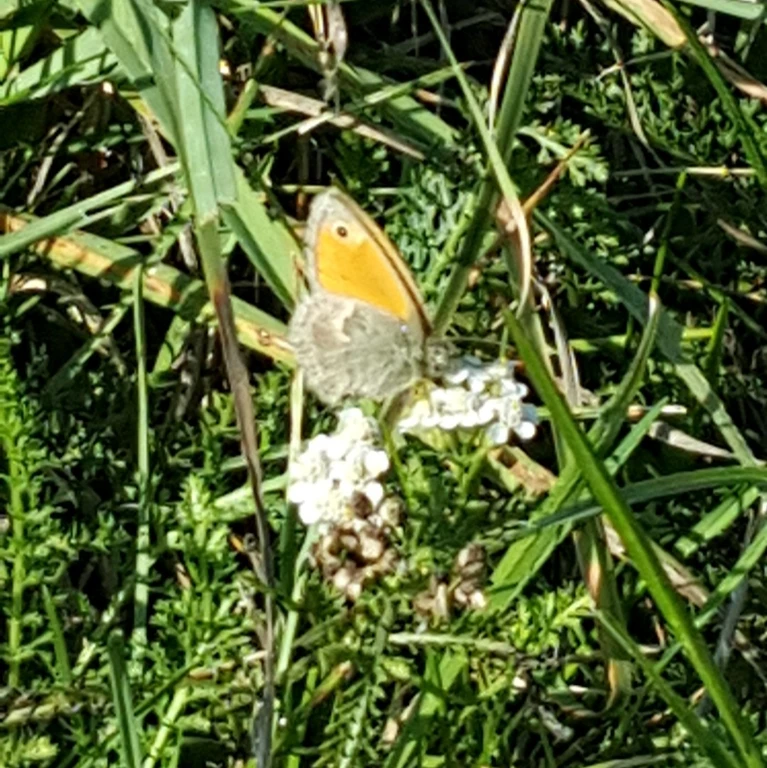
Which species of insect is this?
Coenonympha pamphilus
